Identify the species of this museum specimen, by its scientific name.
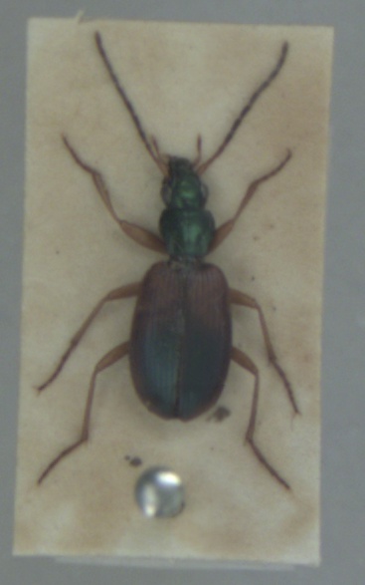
Anchomenus dorsalis
